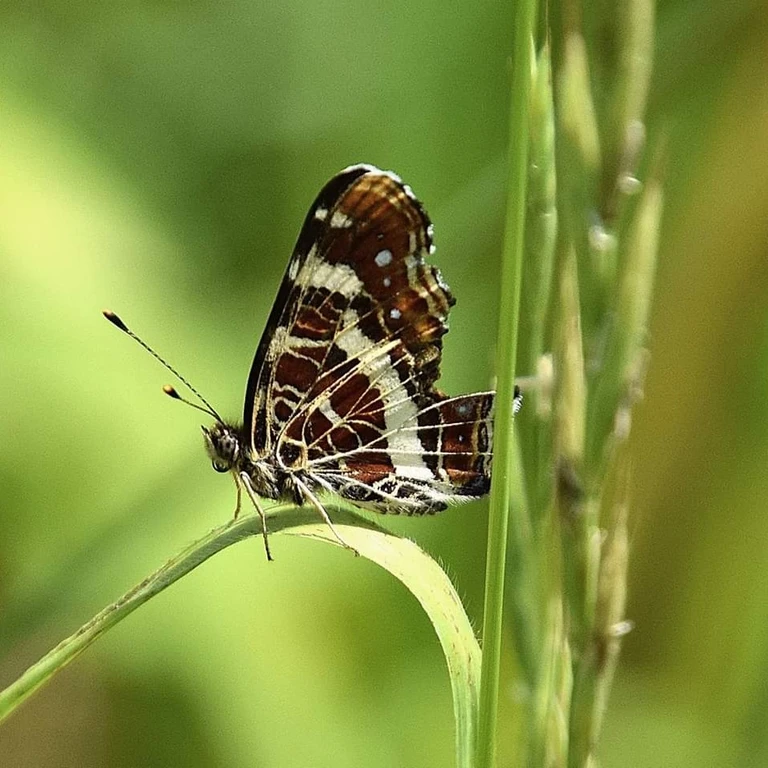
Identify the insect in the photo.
Araschnia levana
